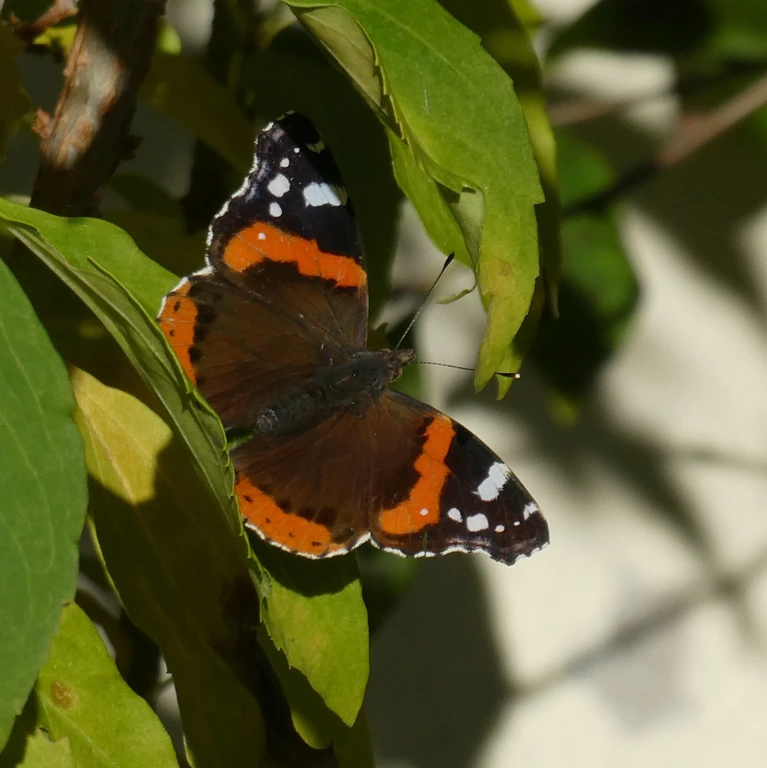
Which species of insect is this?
Vanessa atalanta
